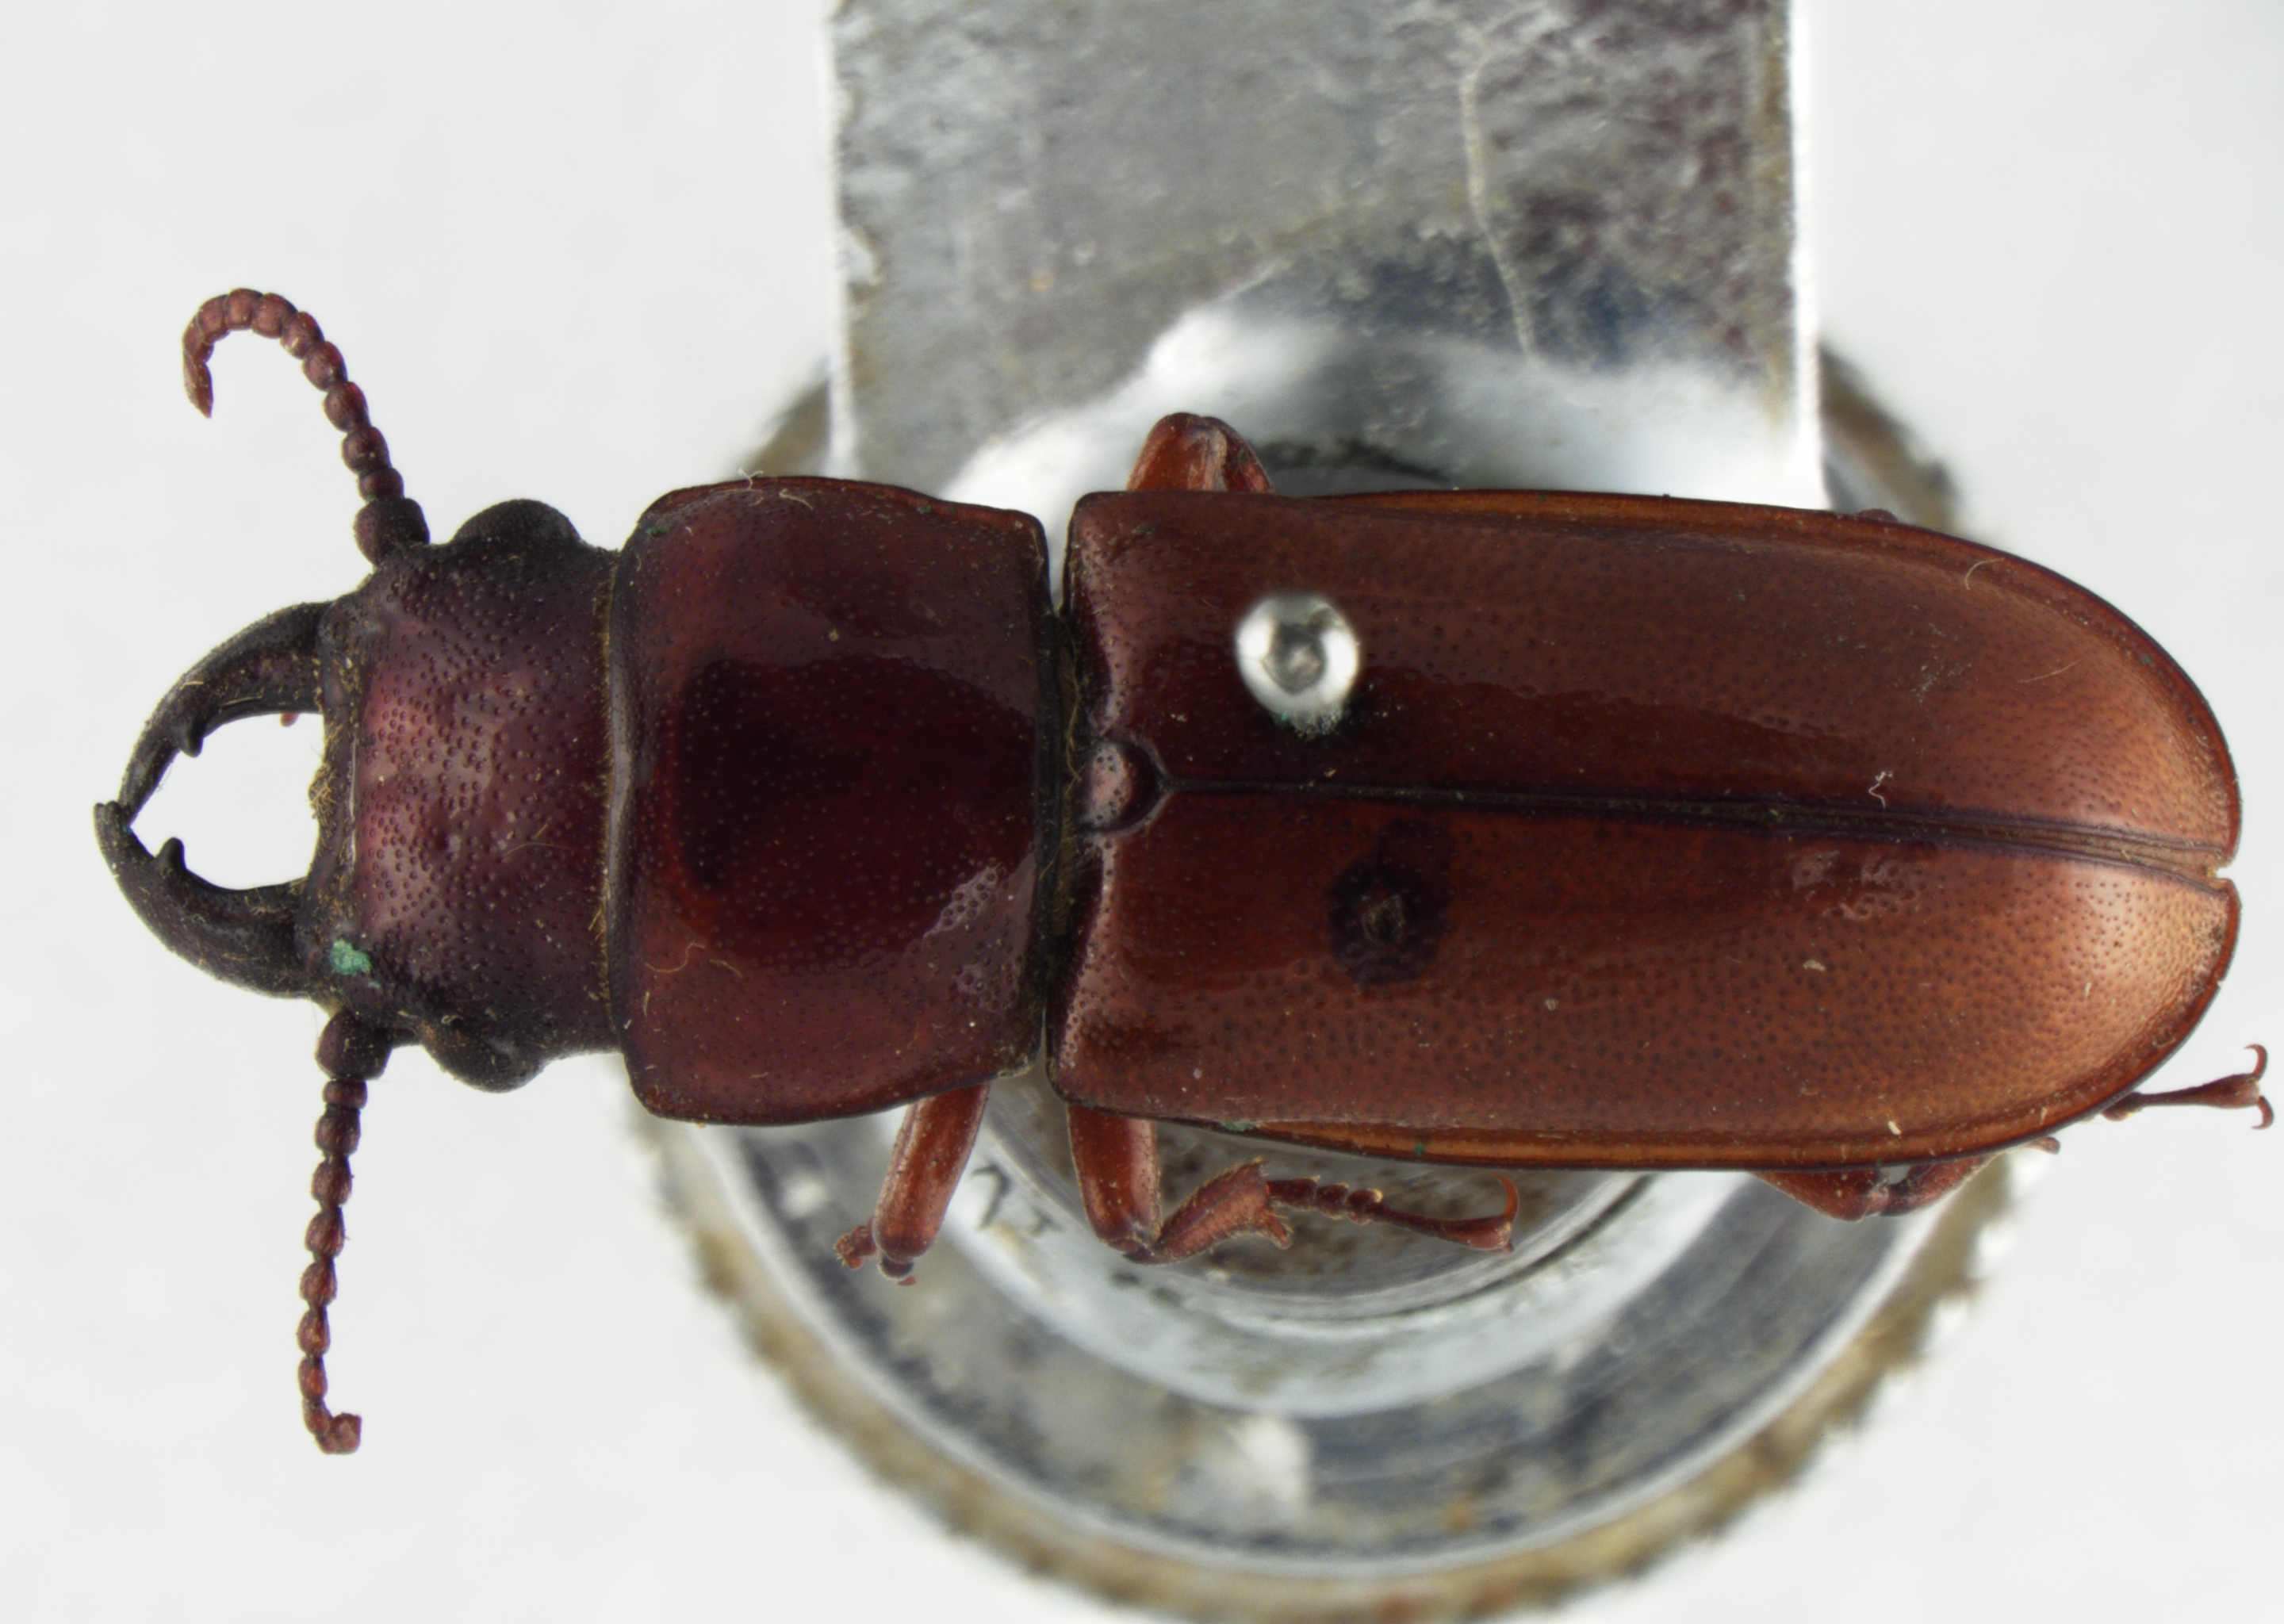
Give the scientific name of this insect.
Parandra gravidula (also Neandra brunnea)
